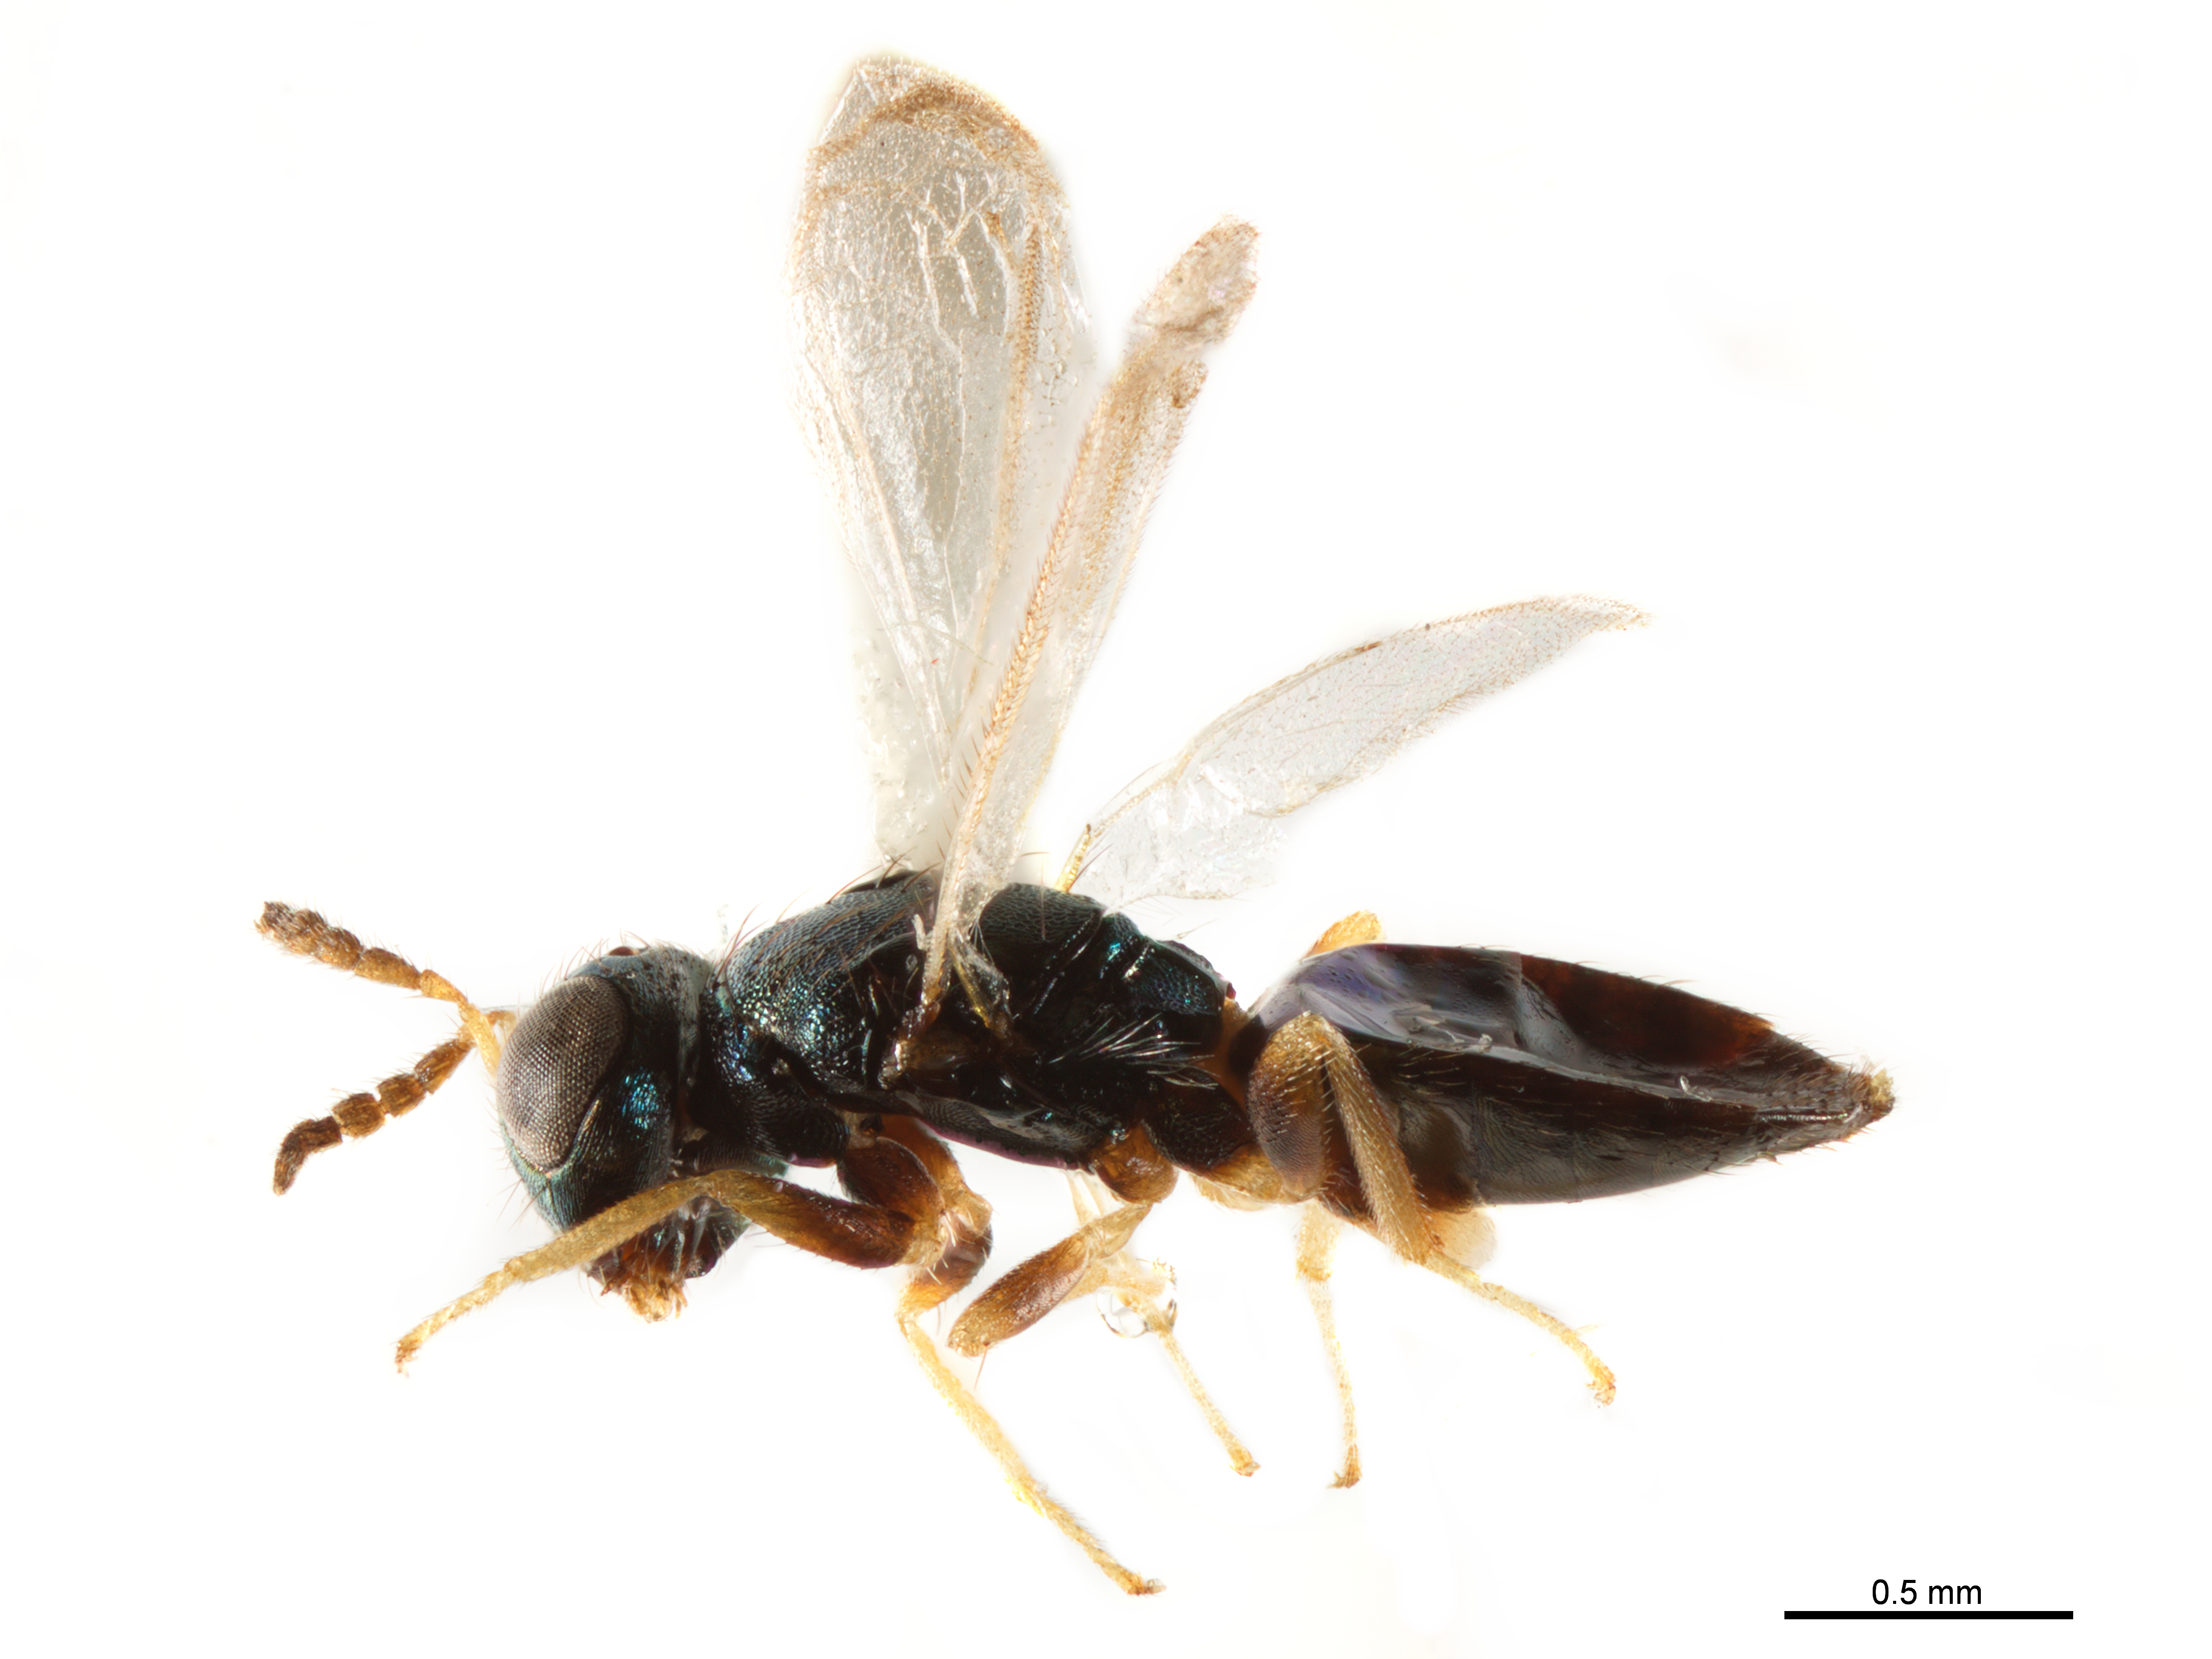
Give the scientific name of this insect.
Dimmockia incongrua
